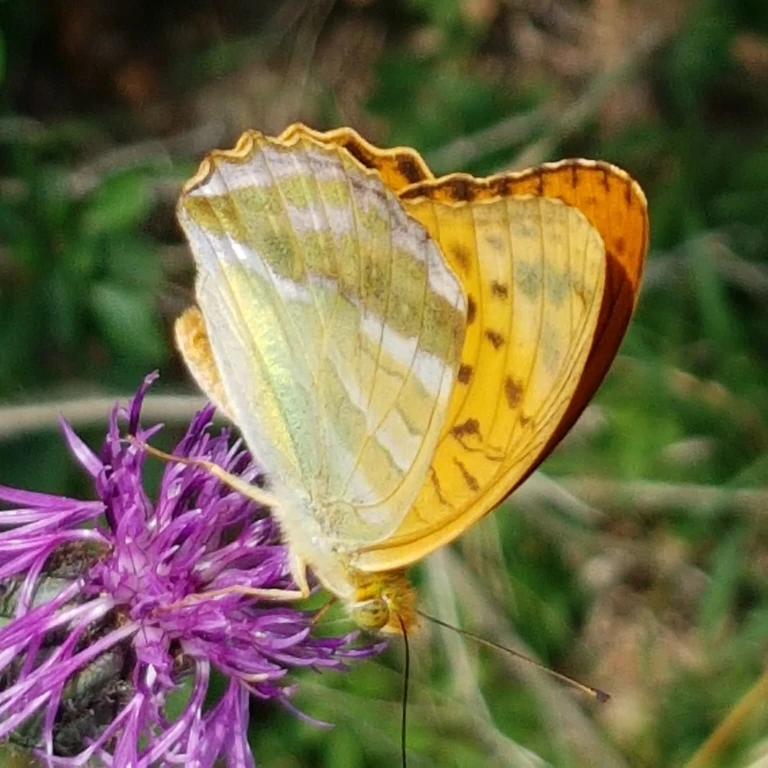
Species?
Argynnis paphia
